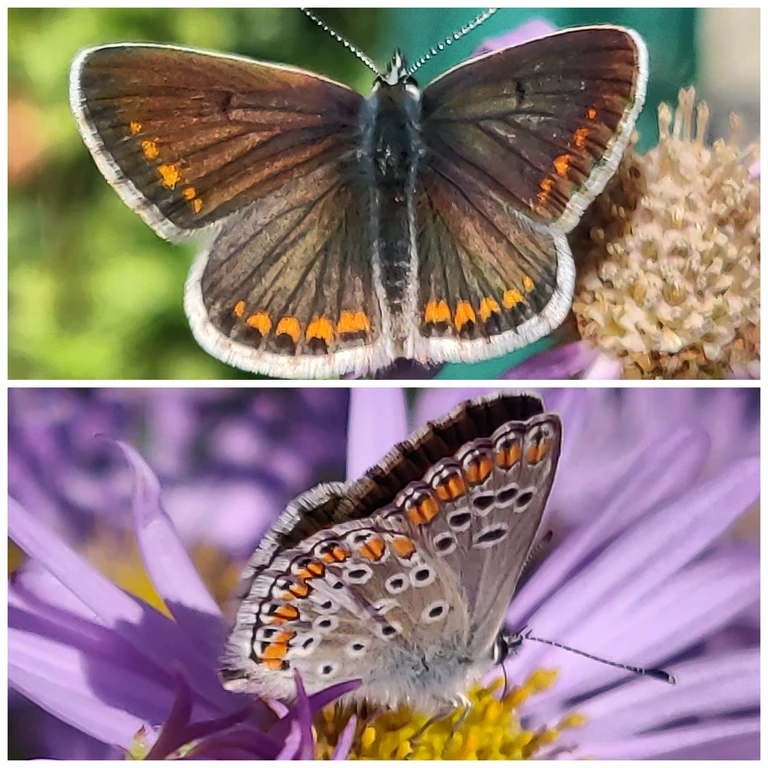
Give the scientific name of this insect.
Aricia agestis/artaxerxes
